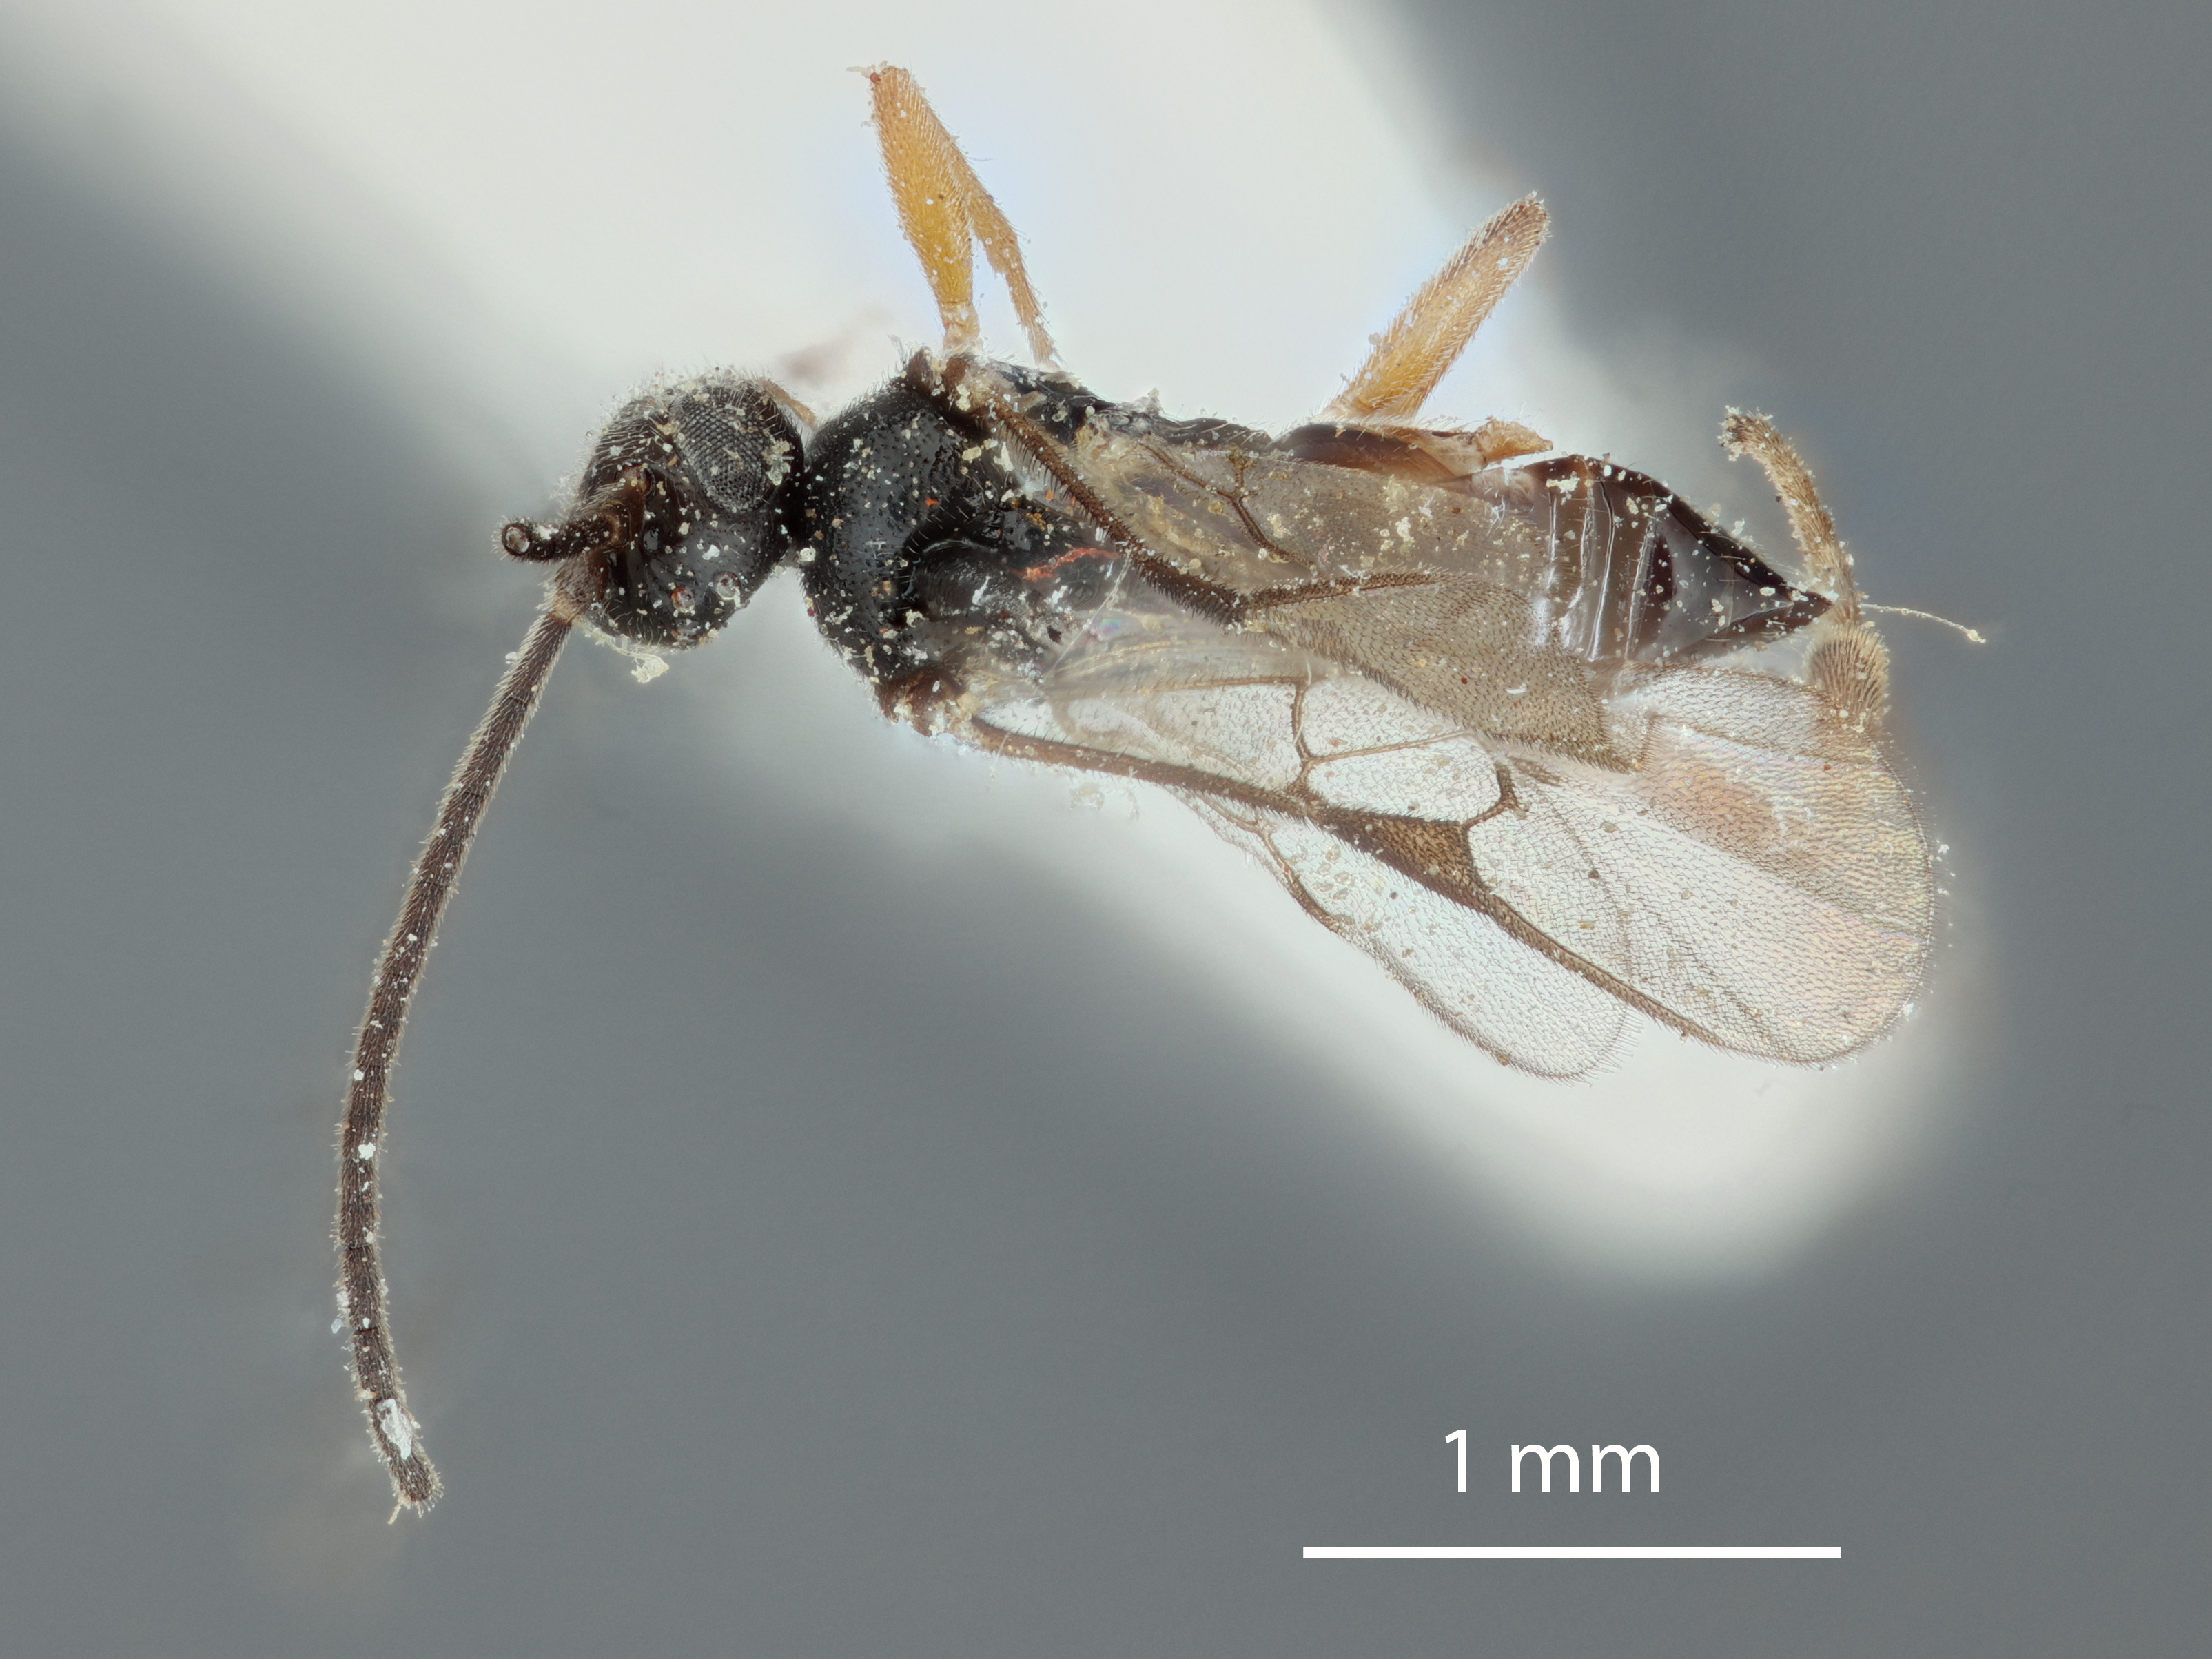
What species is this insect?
Glypapanteles ecuadorius
